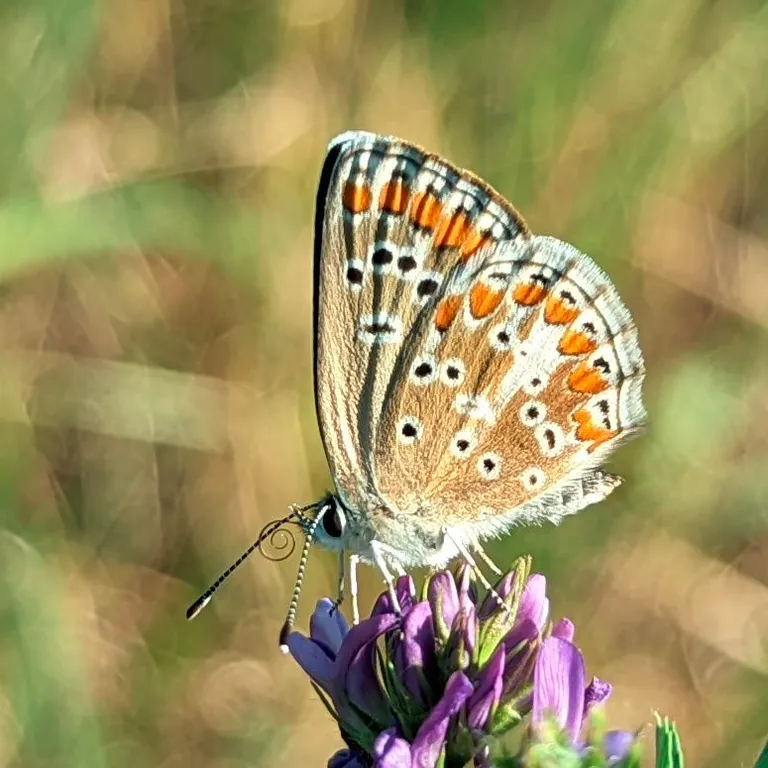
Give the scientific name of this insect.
Aricia agestis/artaxerxes
